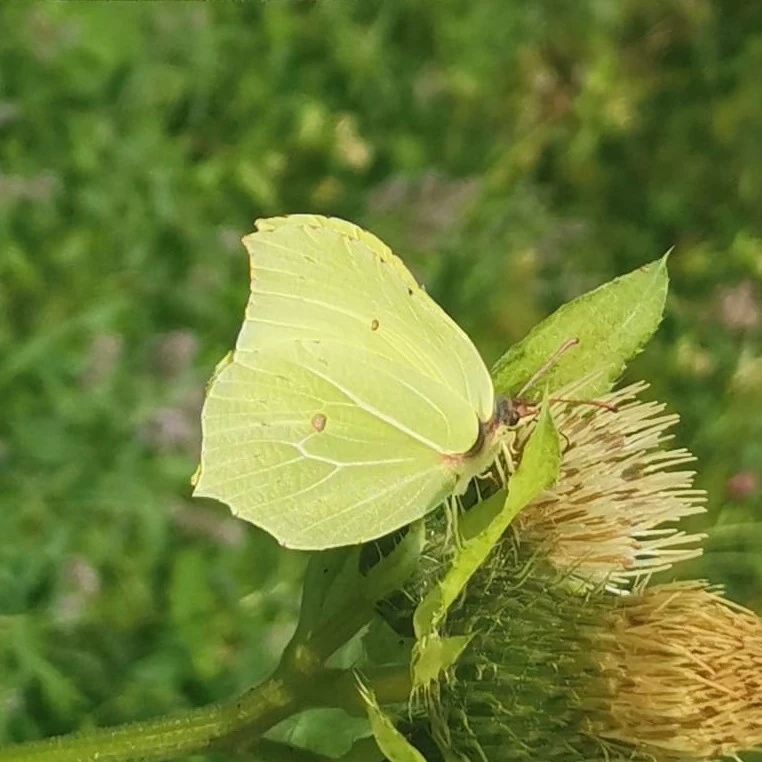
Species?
Gonepteryx rhamni
